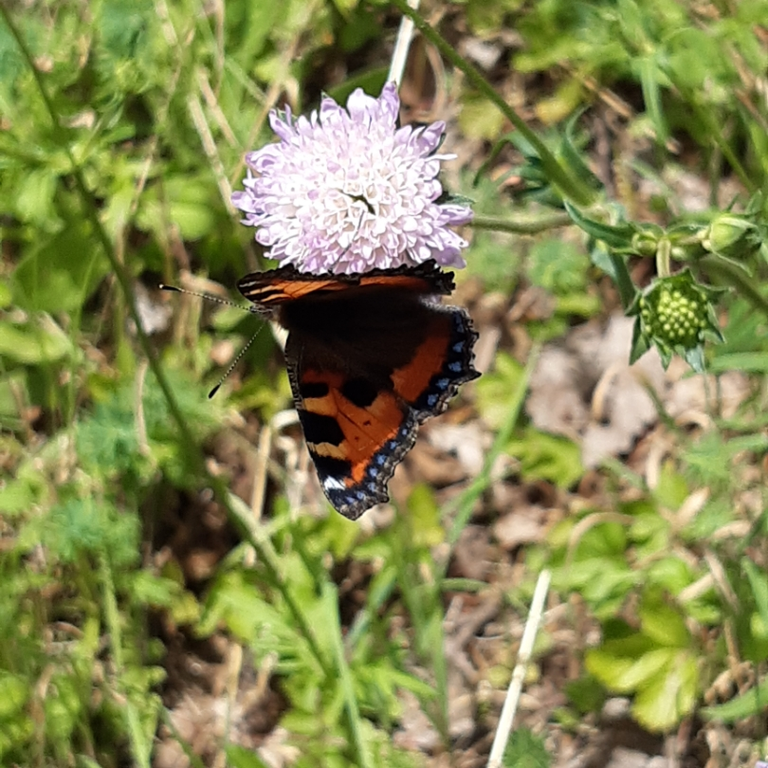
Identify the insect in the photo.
Aglais urticae
